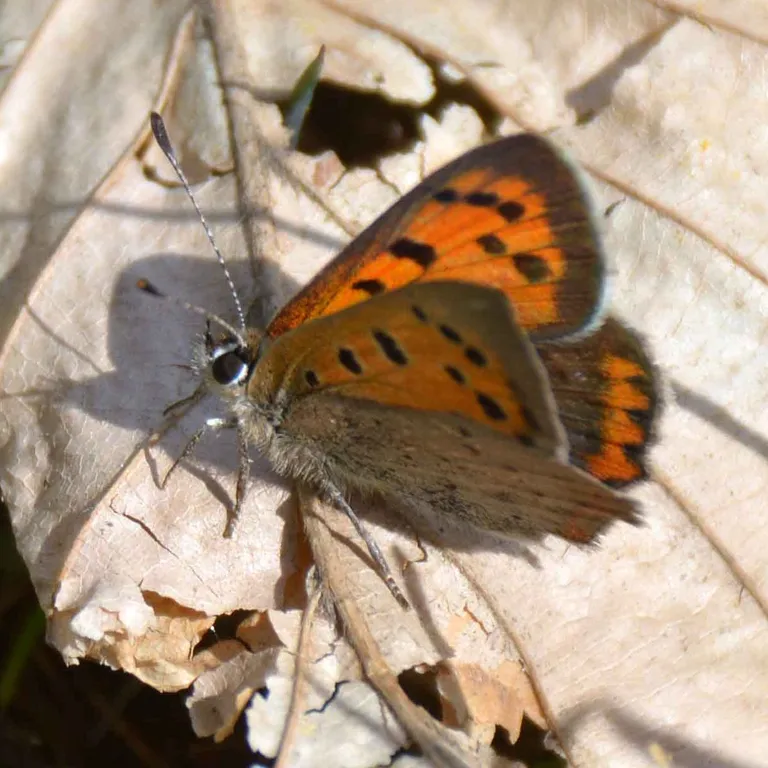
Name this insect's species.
Lycaena phlaeas
